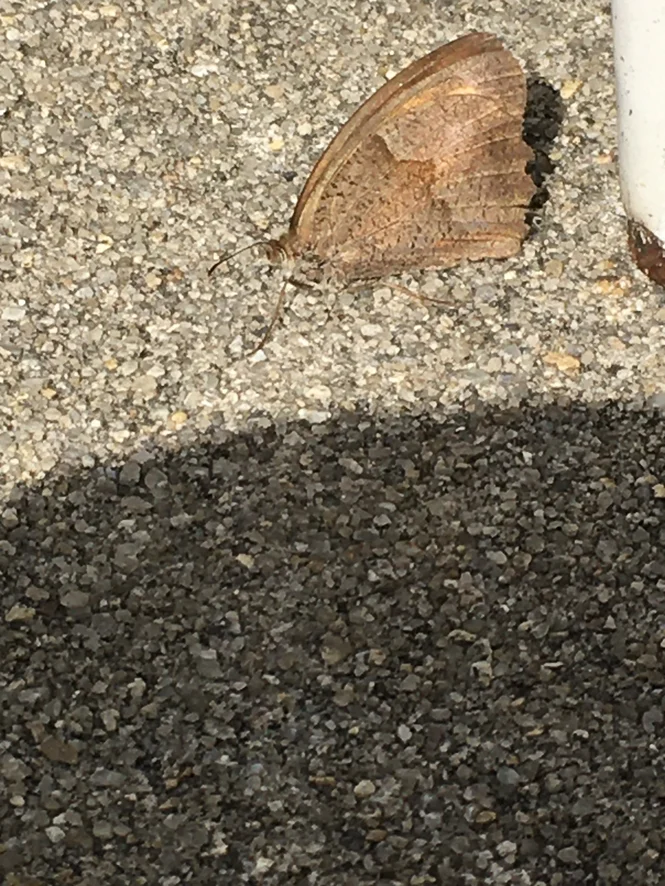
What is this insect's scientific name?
Maniola jurtina
